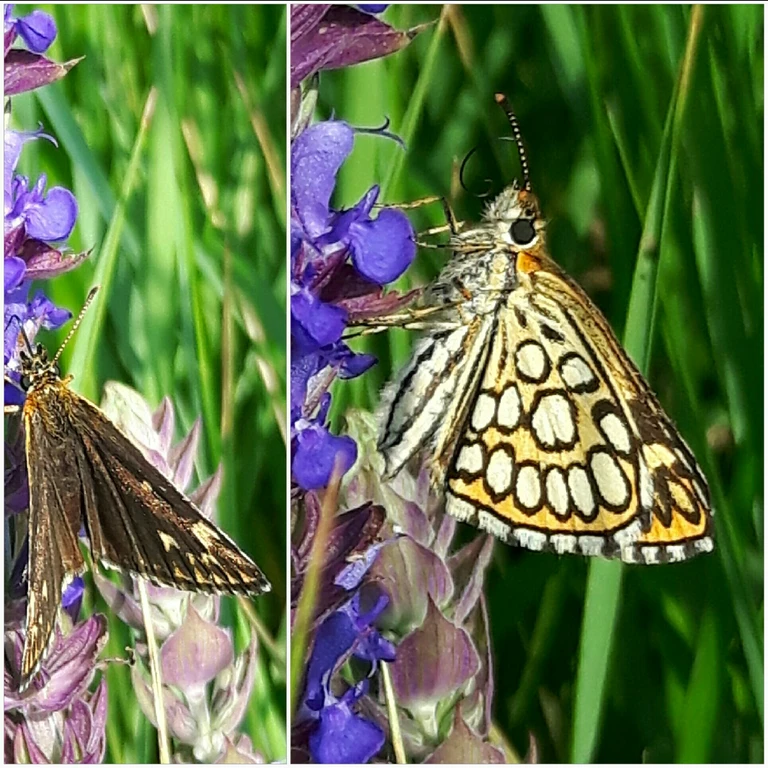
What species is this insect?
Heteropterus morpheus
